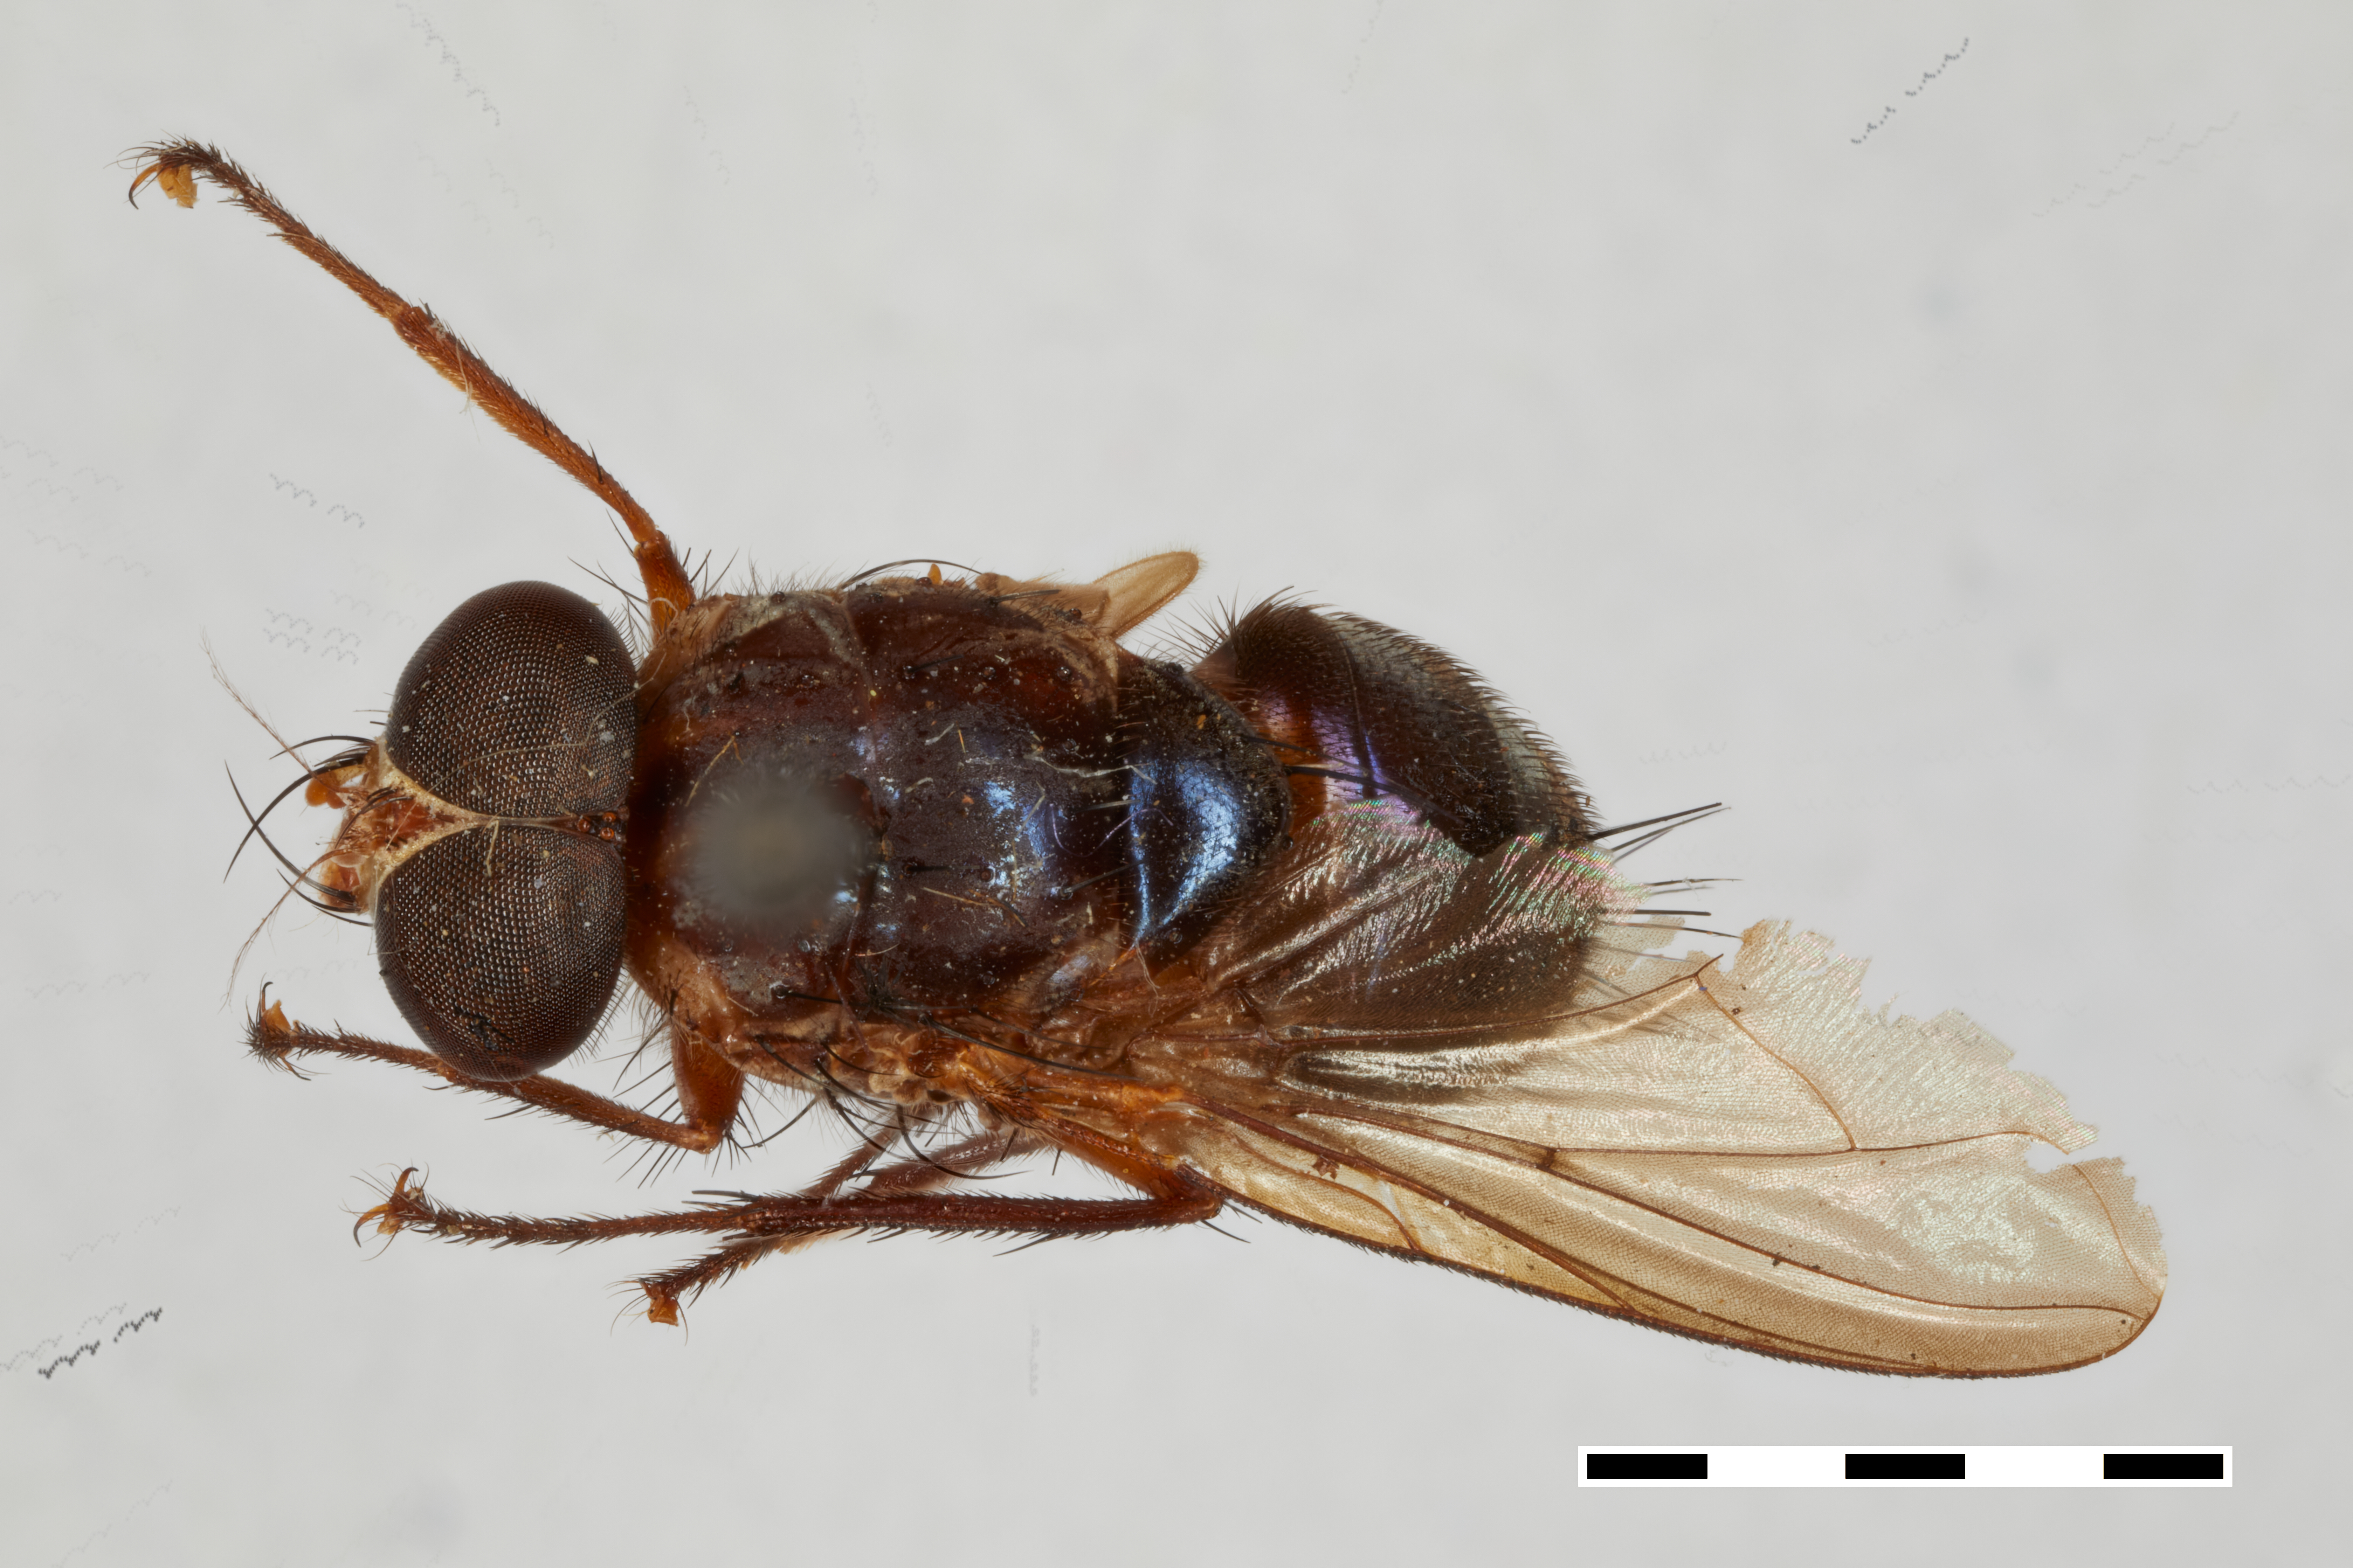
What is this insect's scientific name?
Huascaromusca aeneiventris (also Mesembrinella tibialis)
